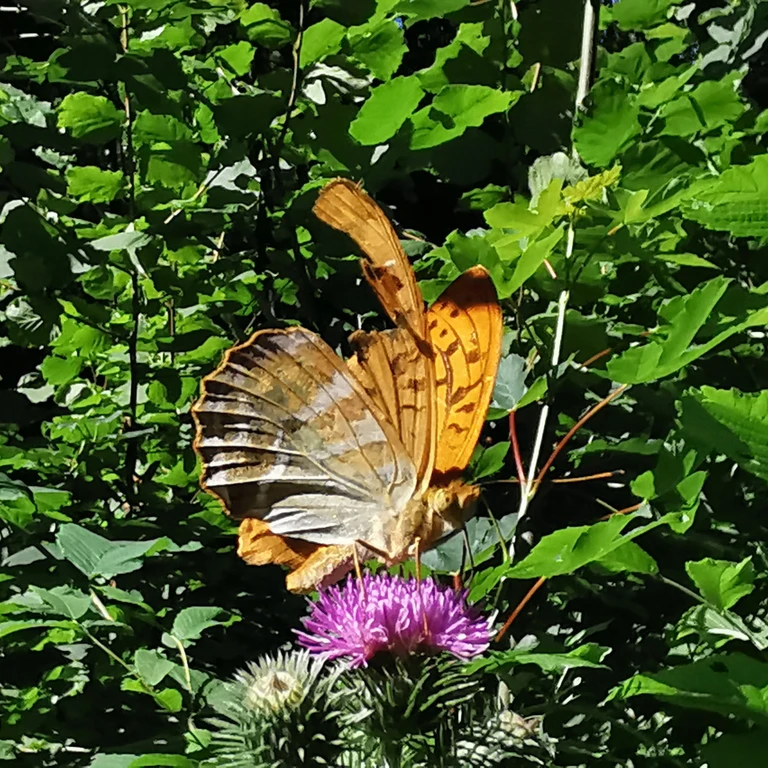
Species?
Argynnis paphia
